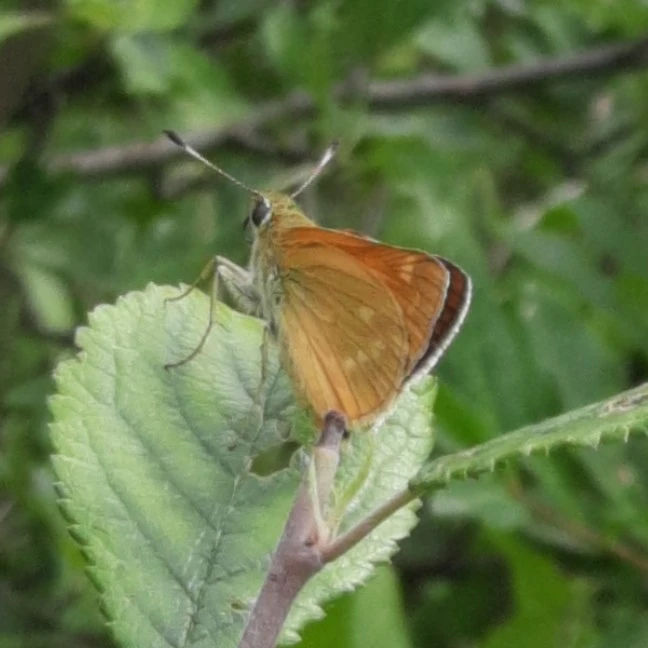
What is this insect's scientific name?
Ochlodes sylvanus (also Ochlodes venata)
